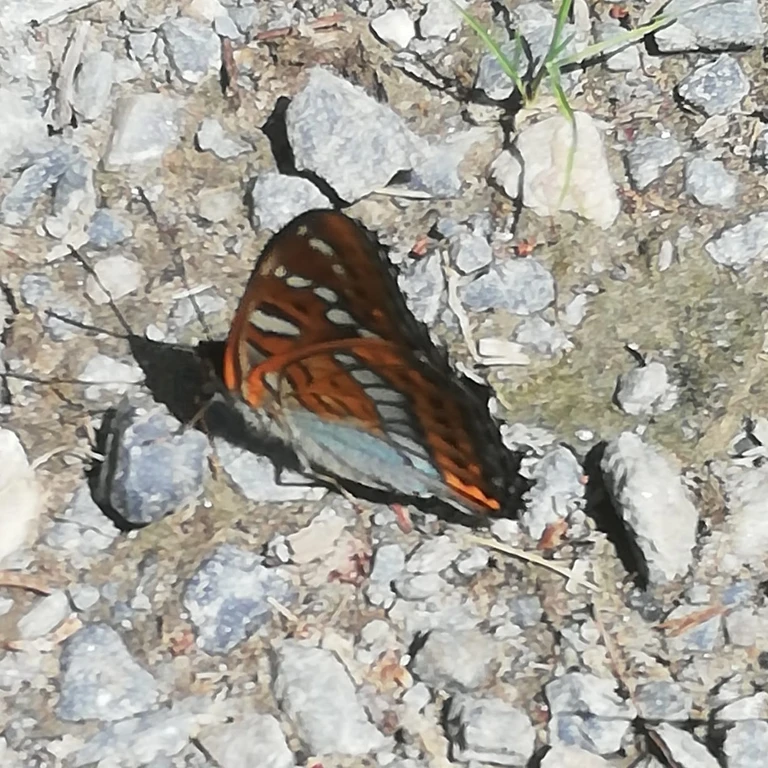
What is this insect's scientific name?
Limenitis populi
